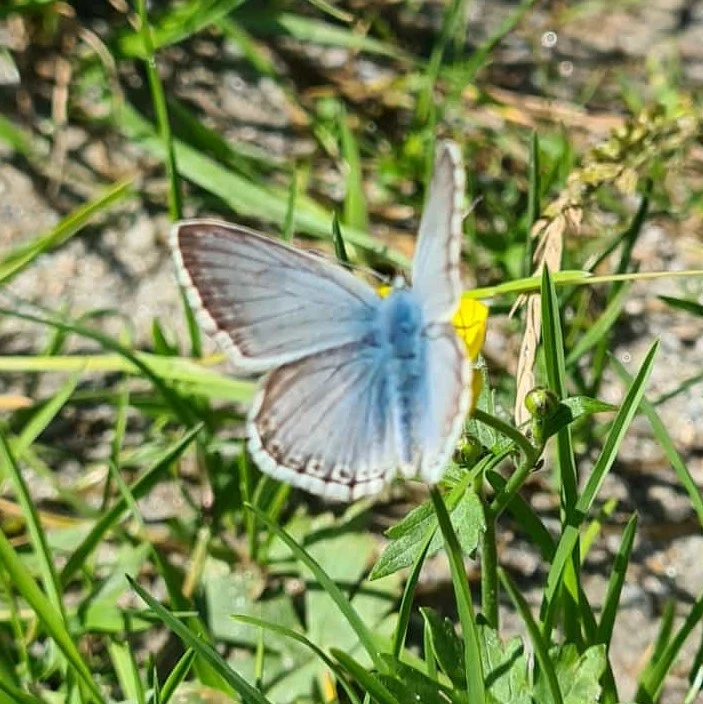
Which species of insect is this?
Lysandra coridon
